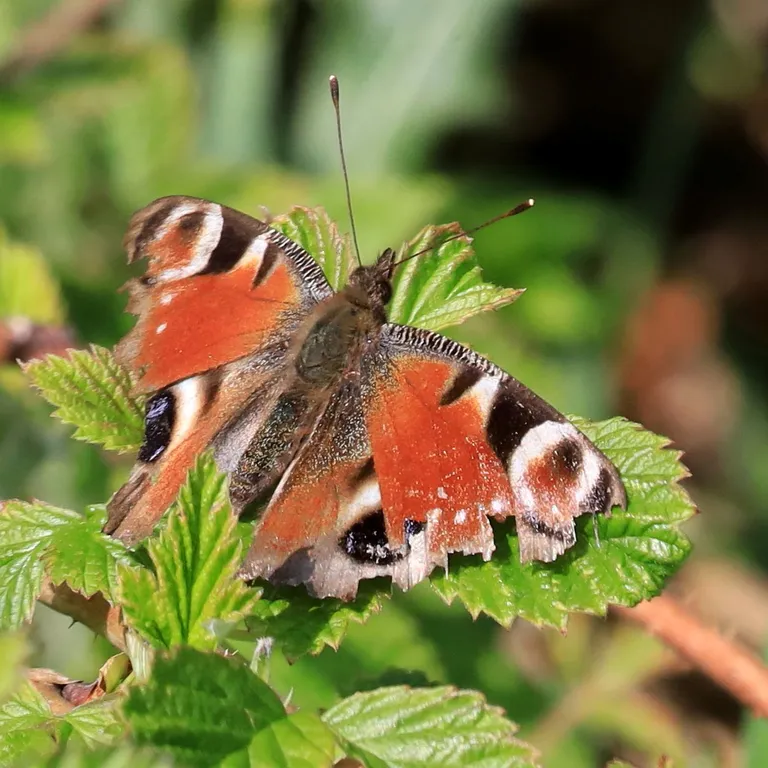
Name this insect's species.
Aglais io
